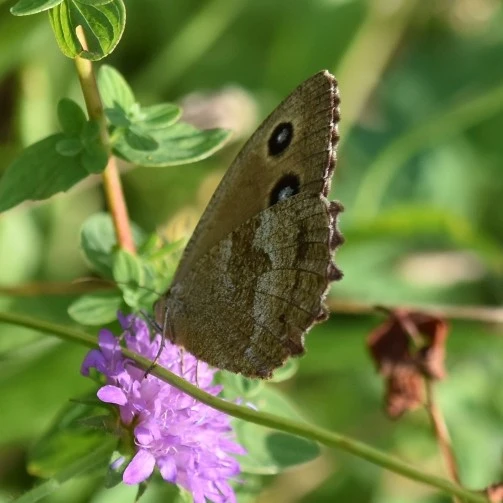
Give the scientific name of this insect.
Minois dryas
